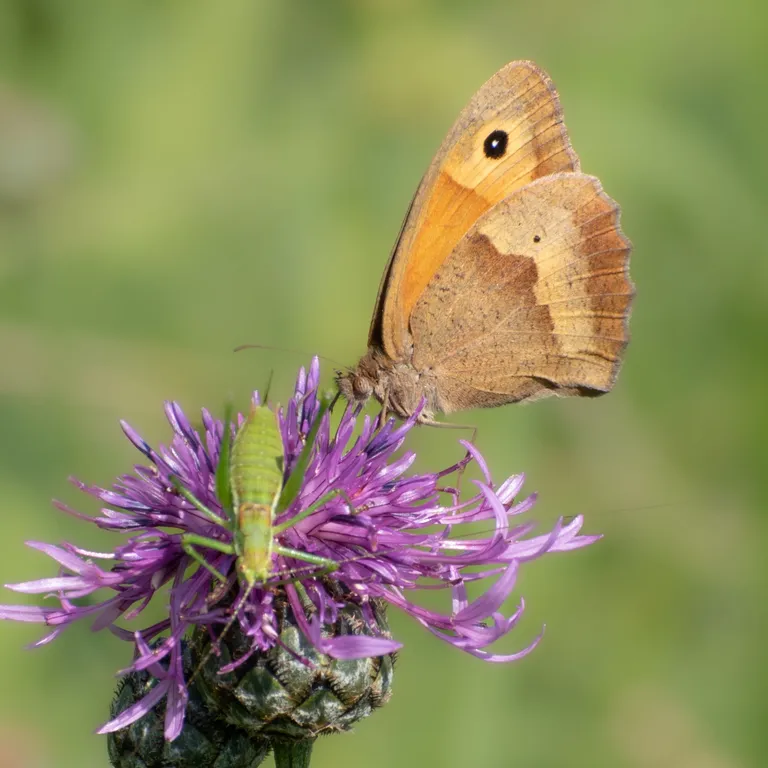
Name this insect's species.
Maniola jurtina
